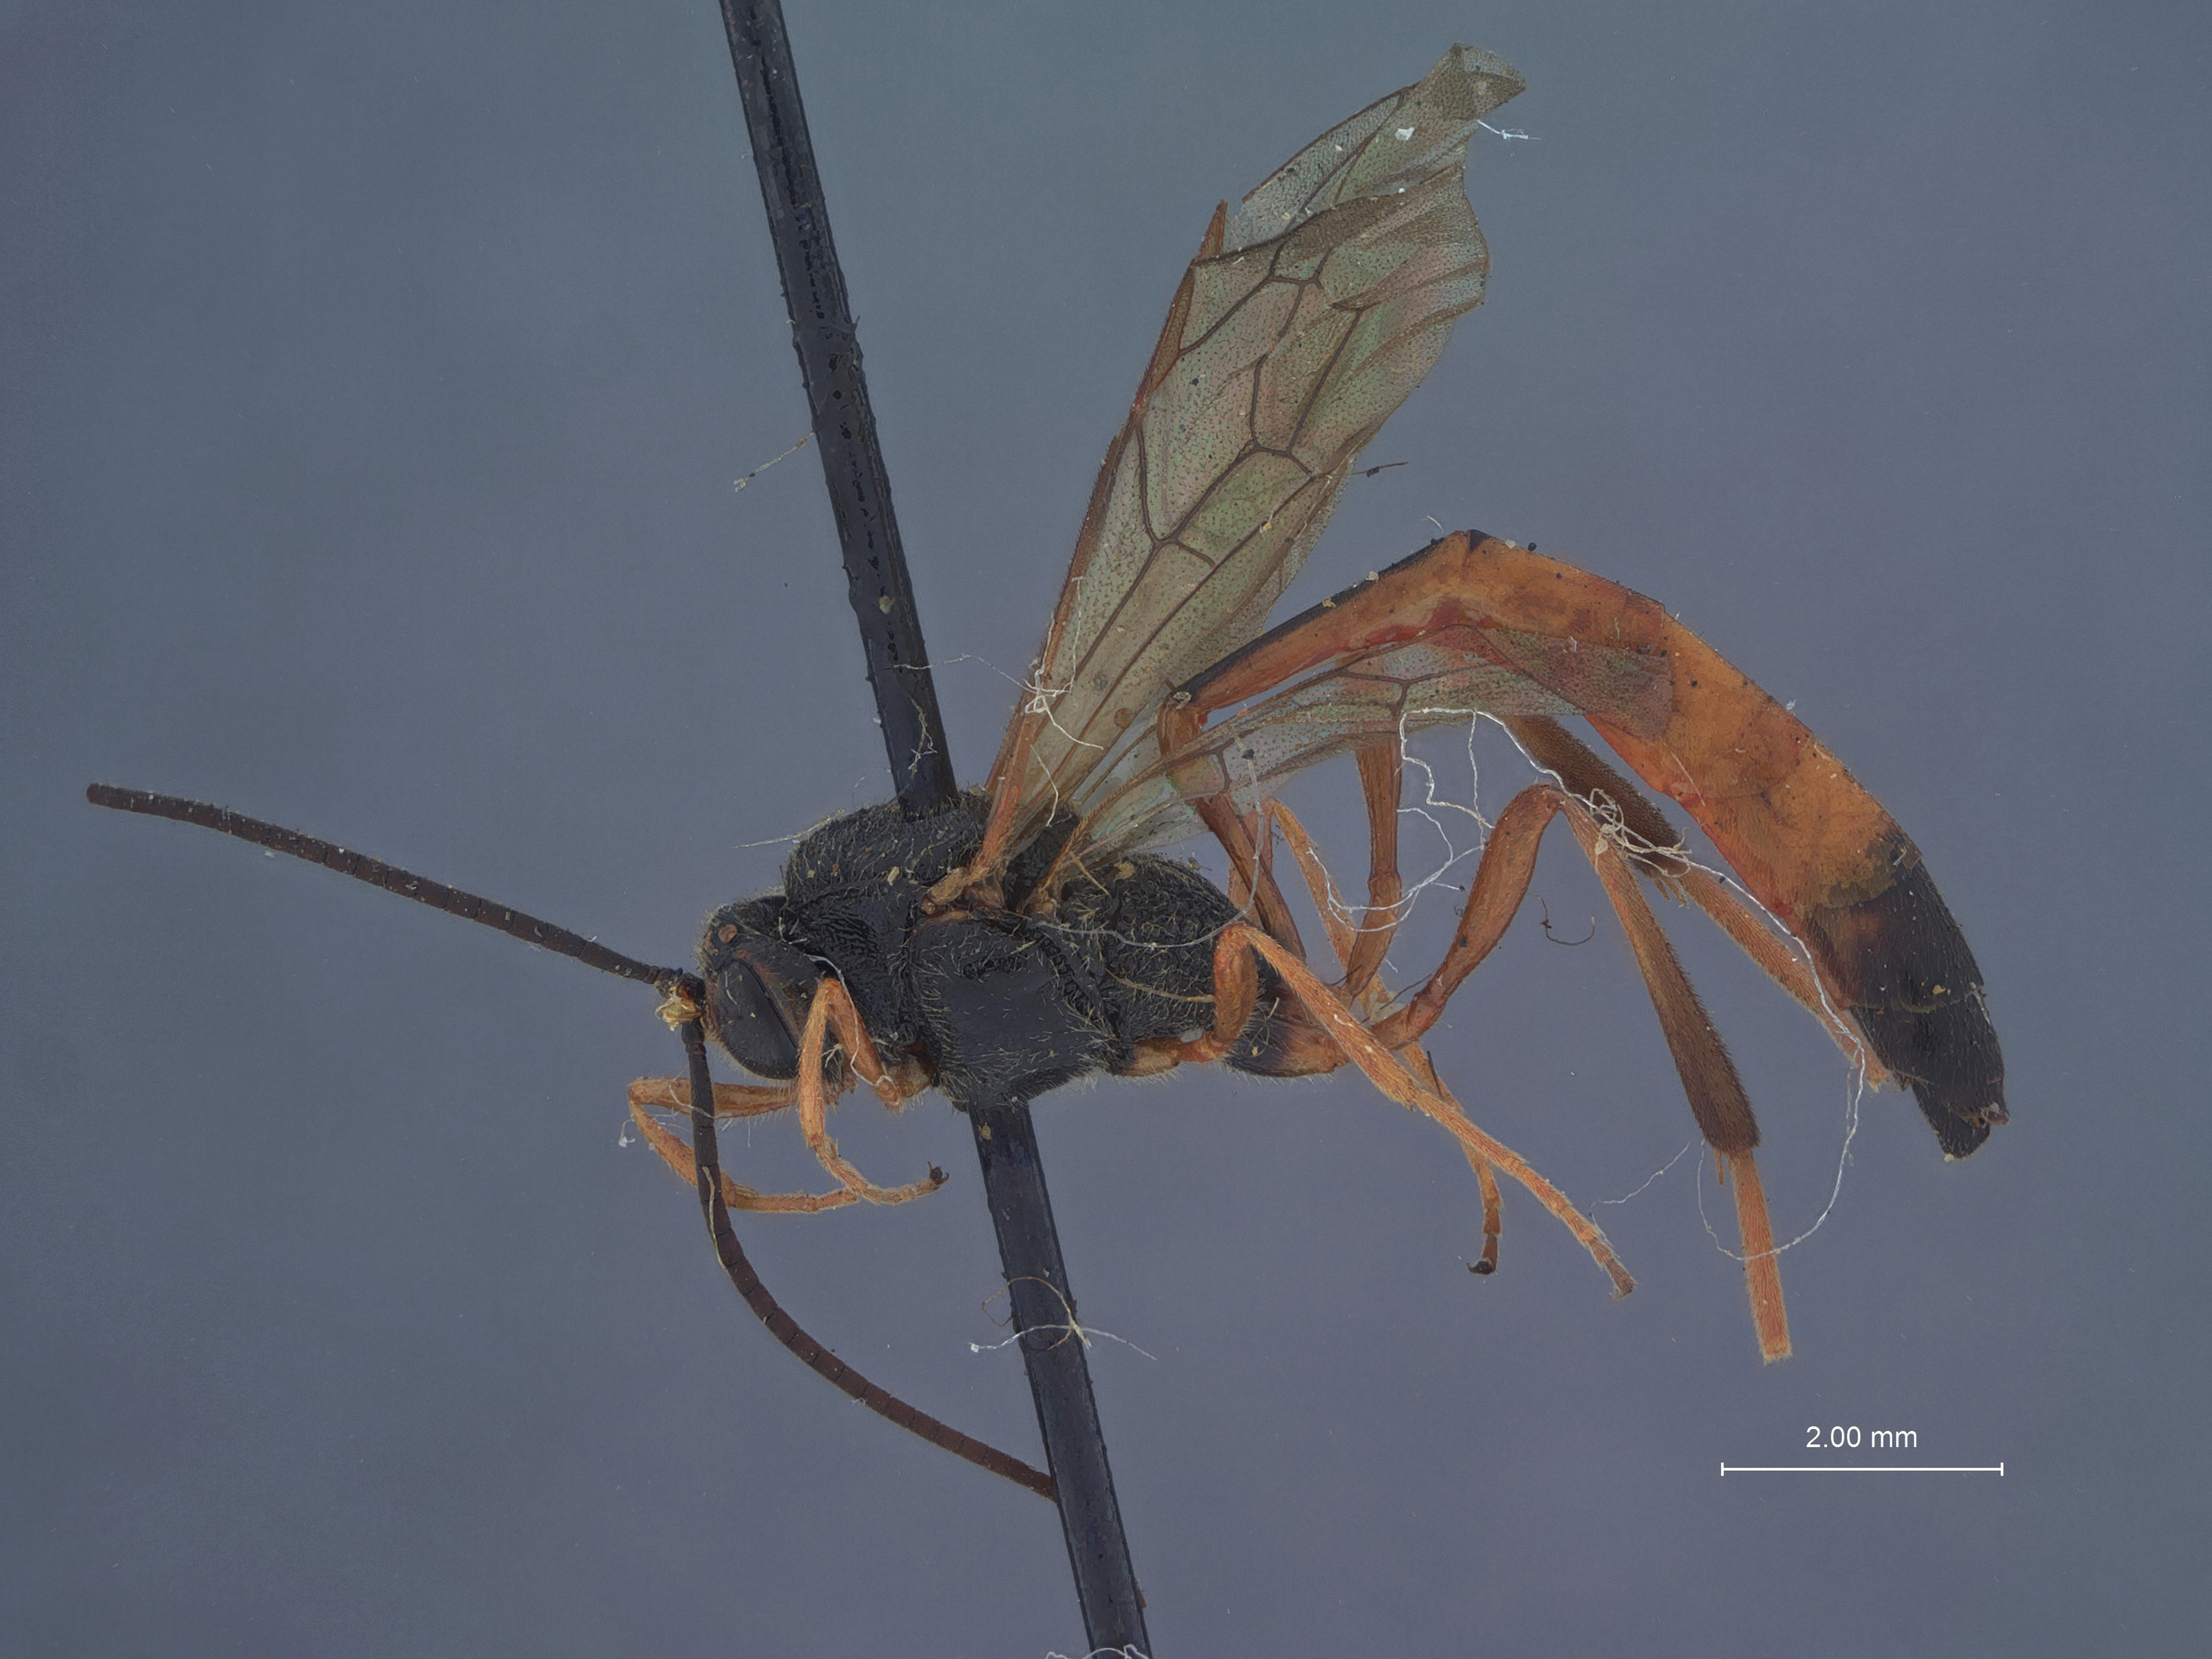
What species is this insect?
Trichomma granitellae
